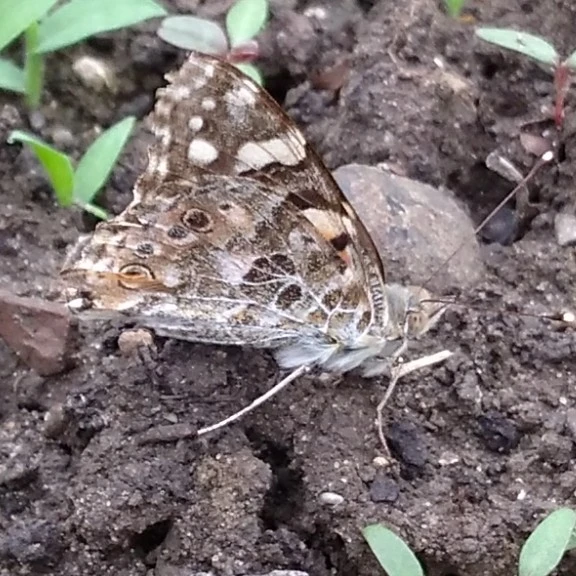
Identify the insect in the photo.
Vanessa cardui
